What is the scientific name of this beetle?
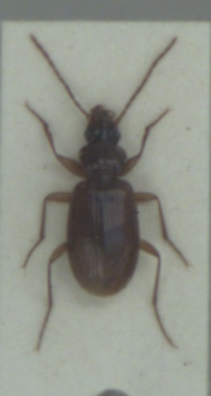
Trechus rubens
